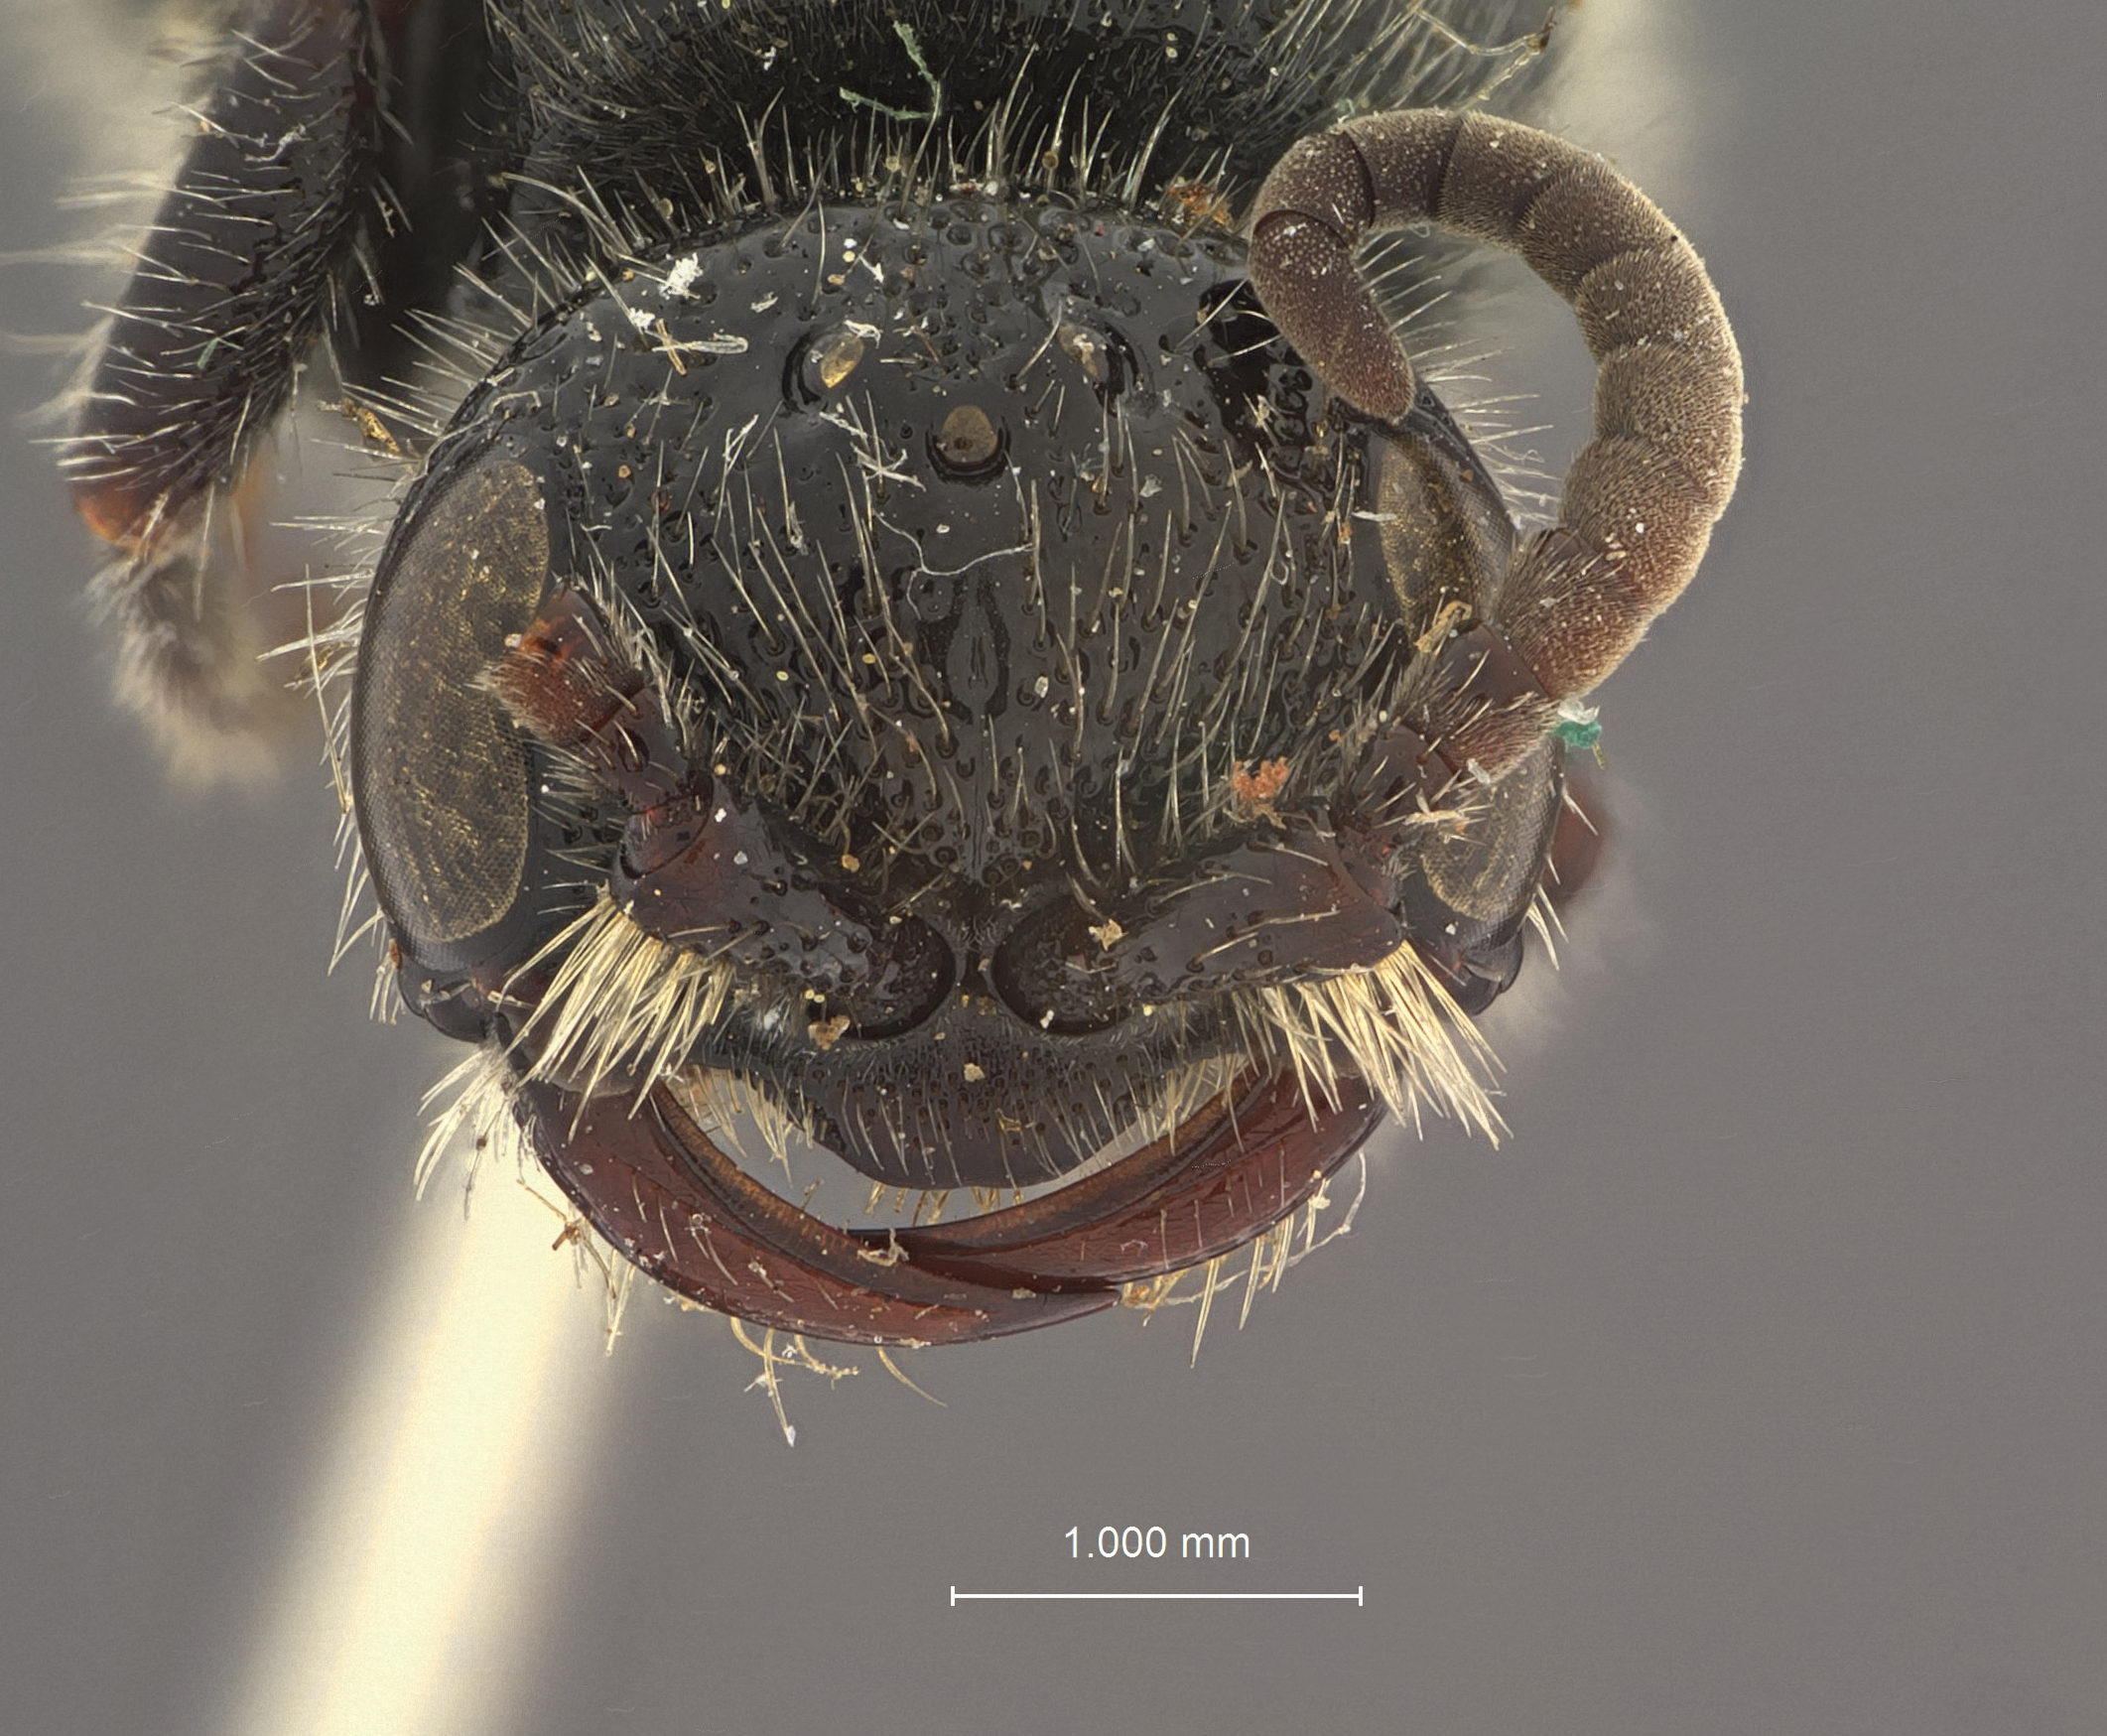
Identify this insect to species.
Tiphia confusa
